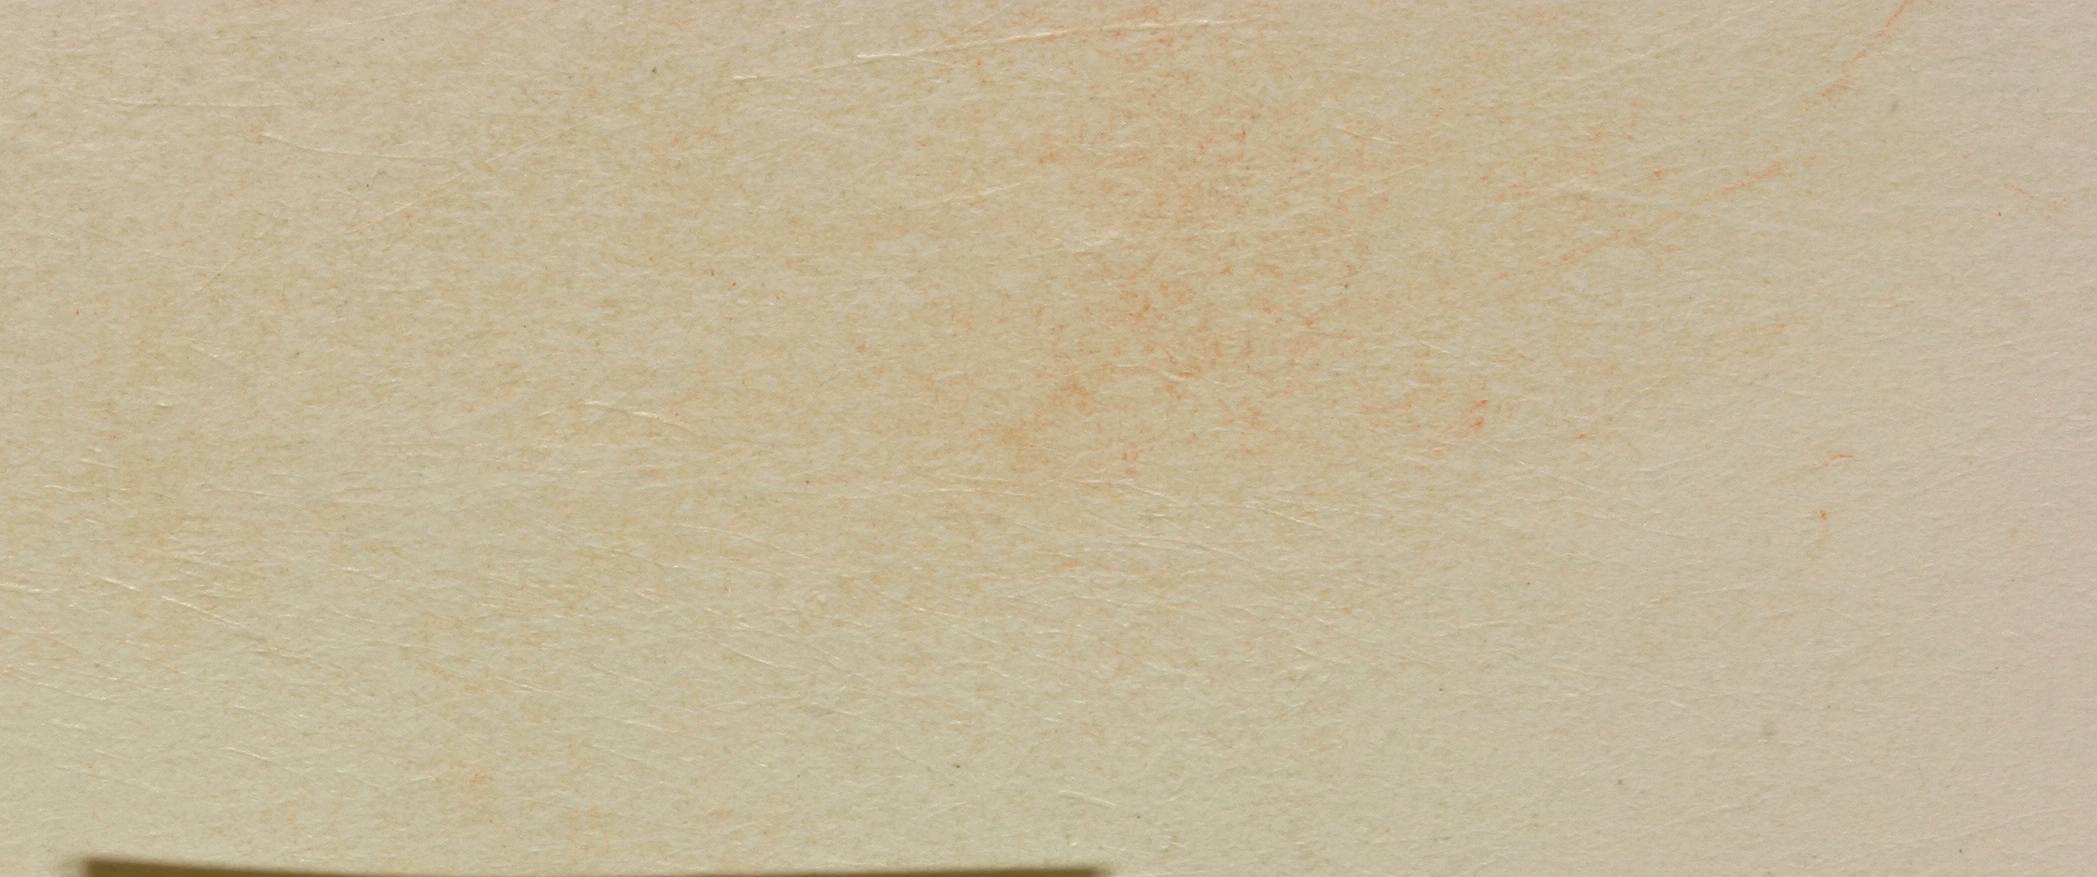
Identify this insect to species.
Chlamys confusa
